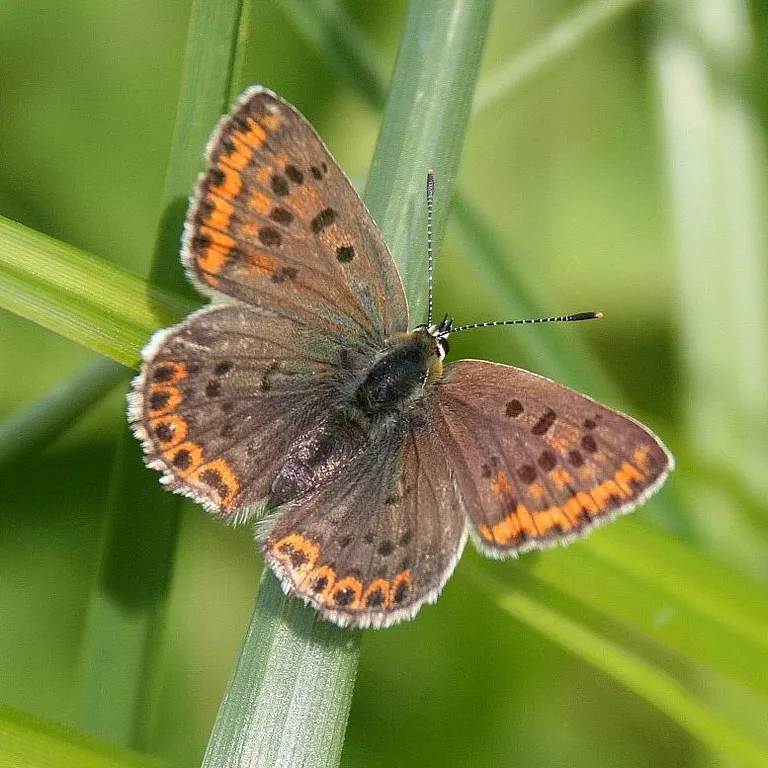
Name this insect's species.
Lycaena tityrus (also Loweia tityrus)
